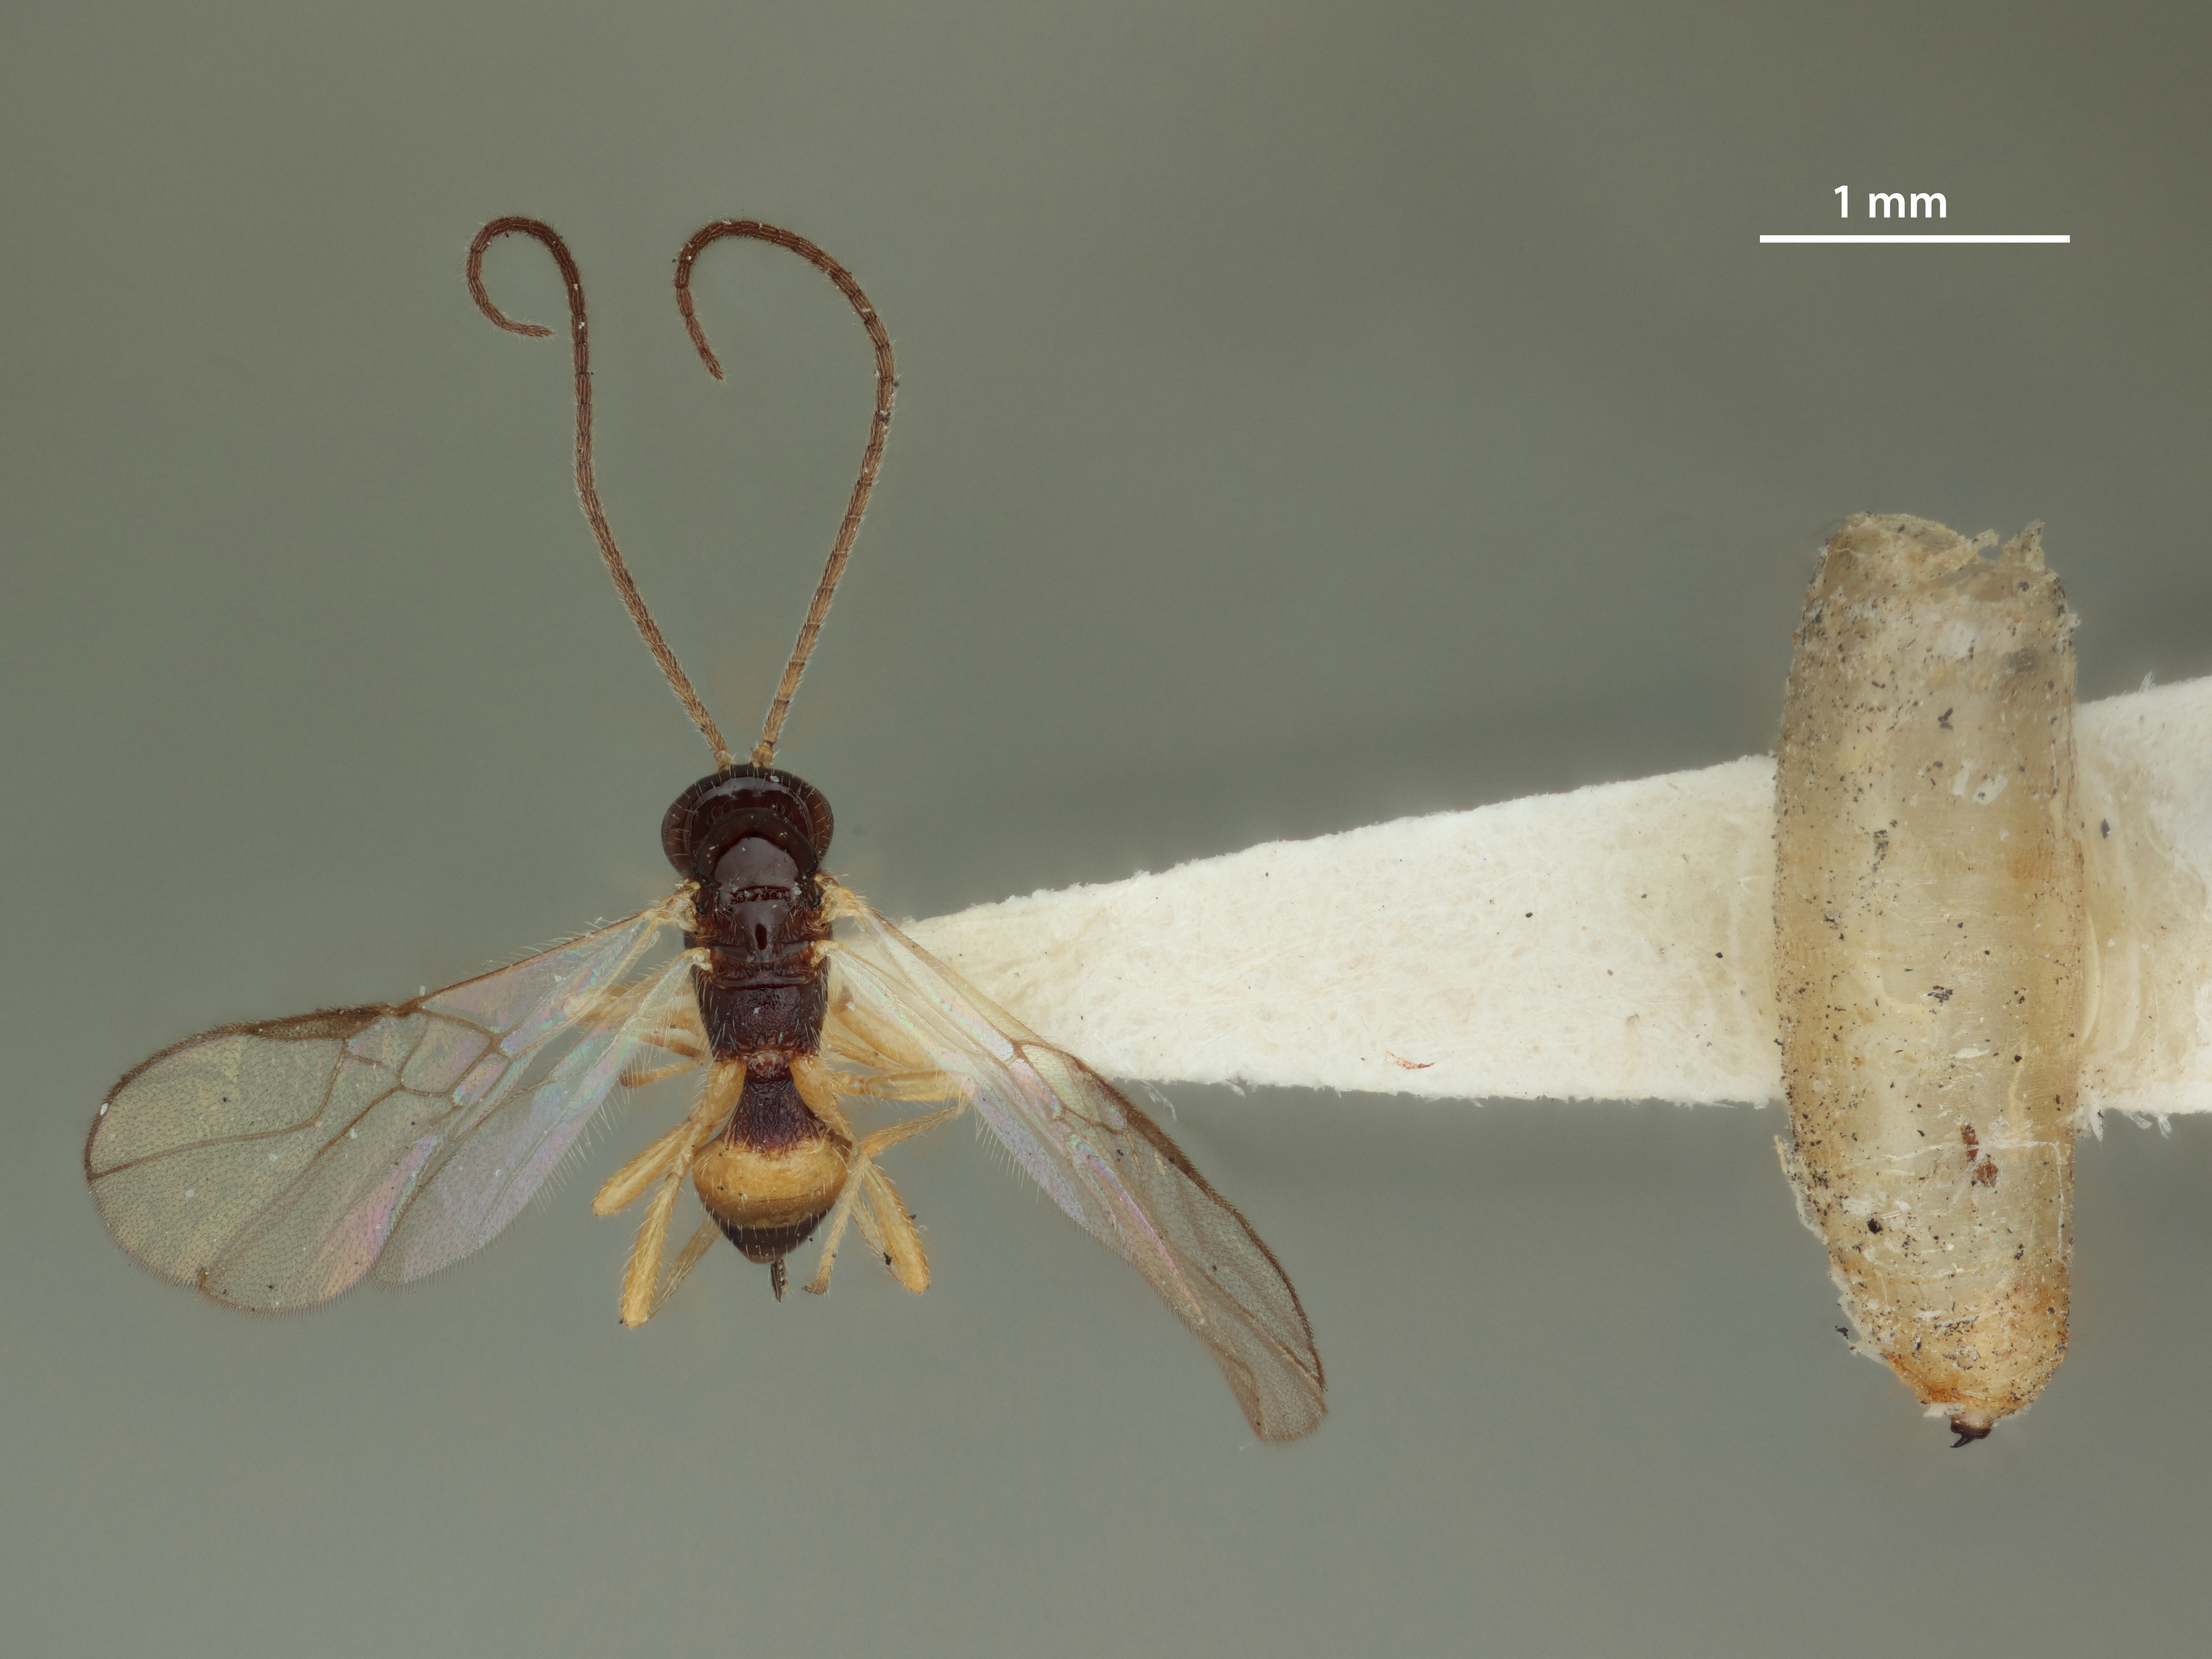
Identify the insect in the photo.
Opius virentis
